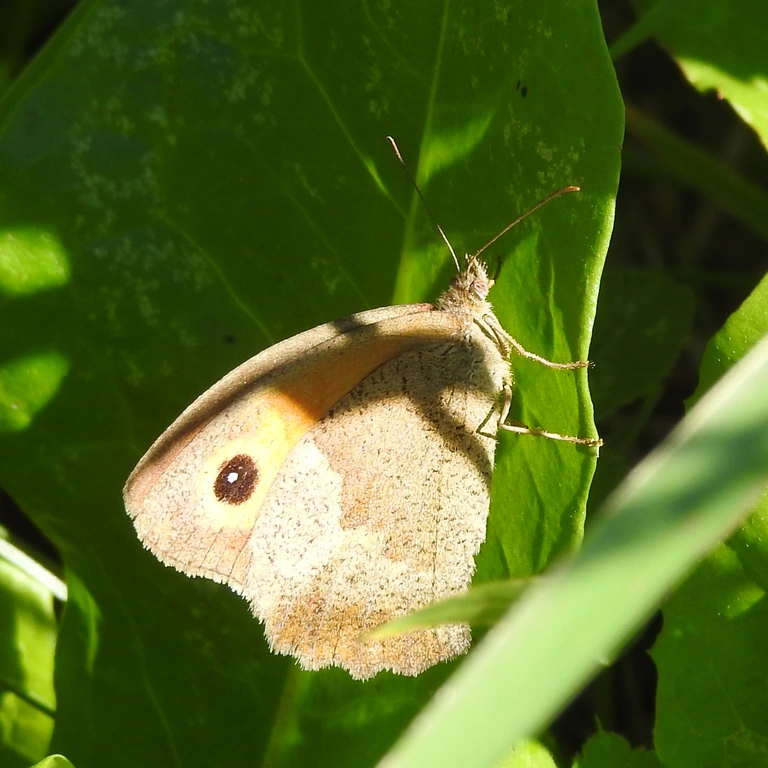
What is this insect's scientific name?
Maniola jurtina
